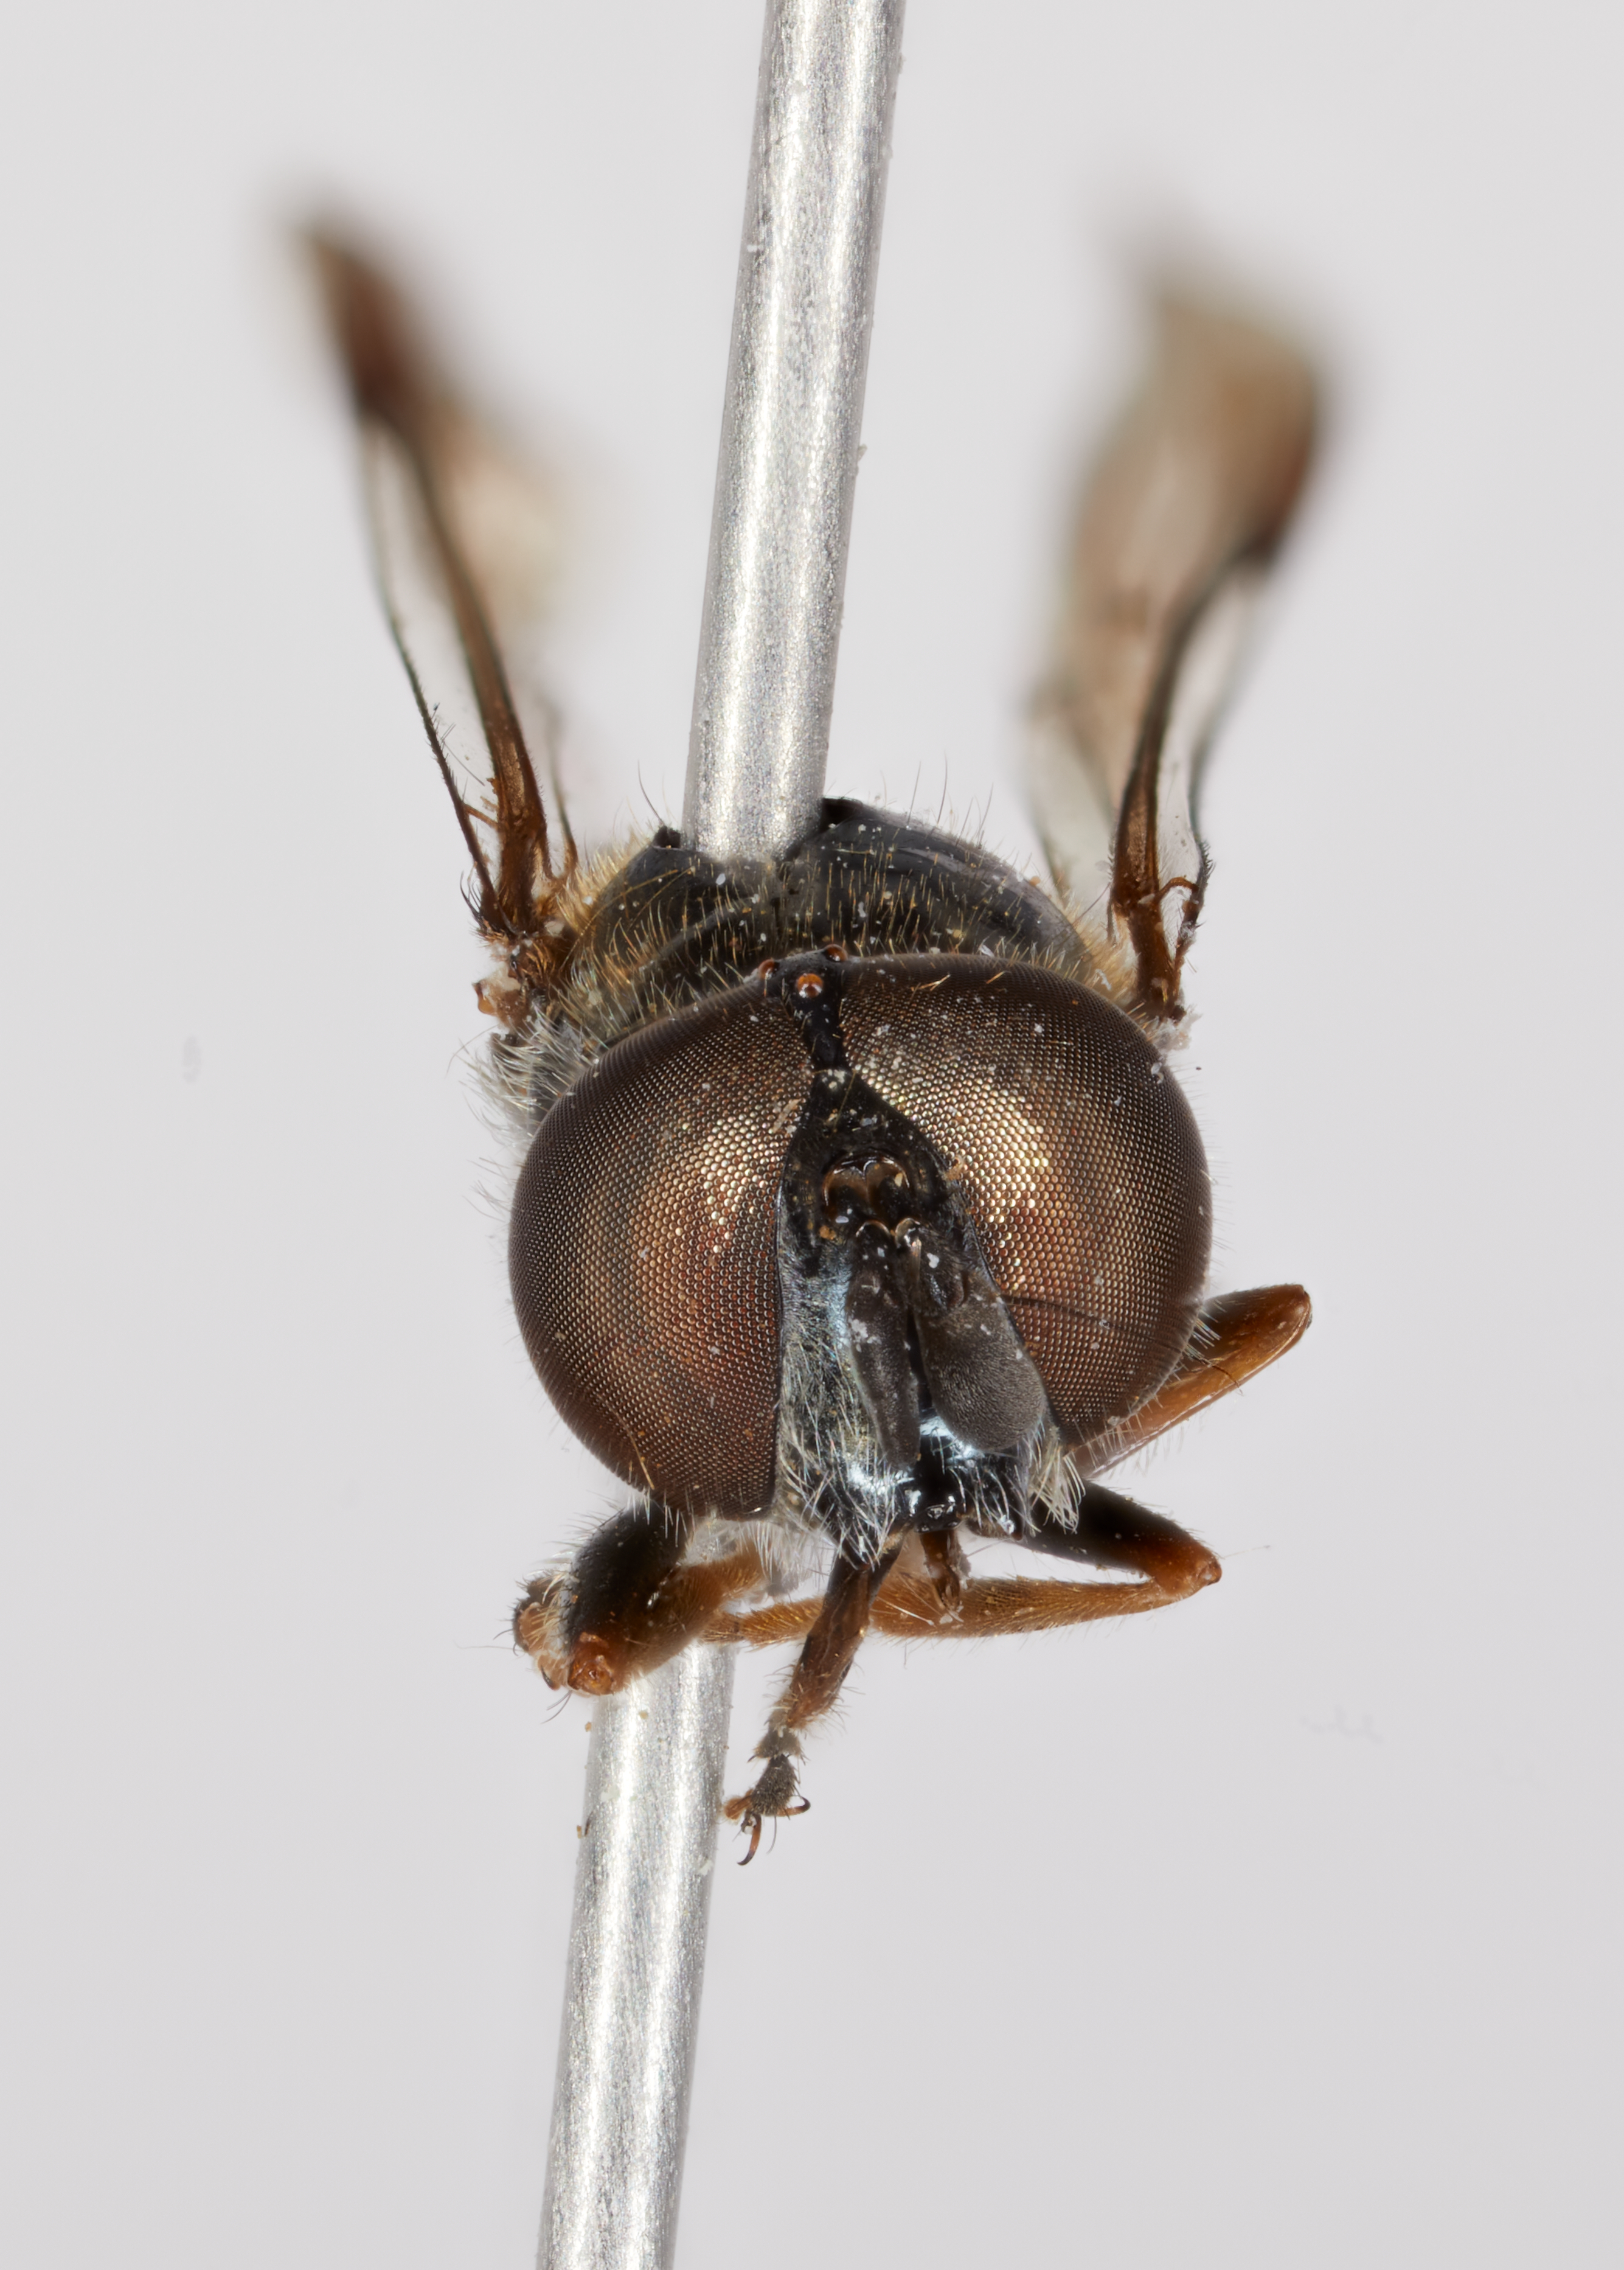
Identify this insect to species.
Psilota dichoptica
